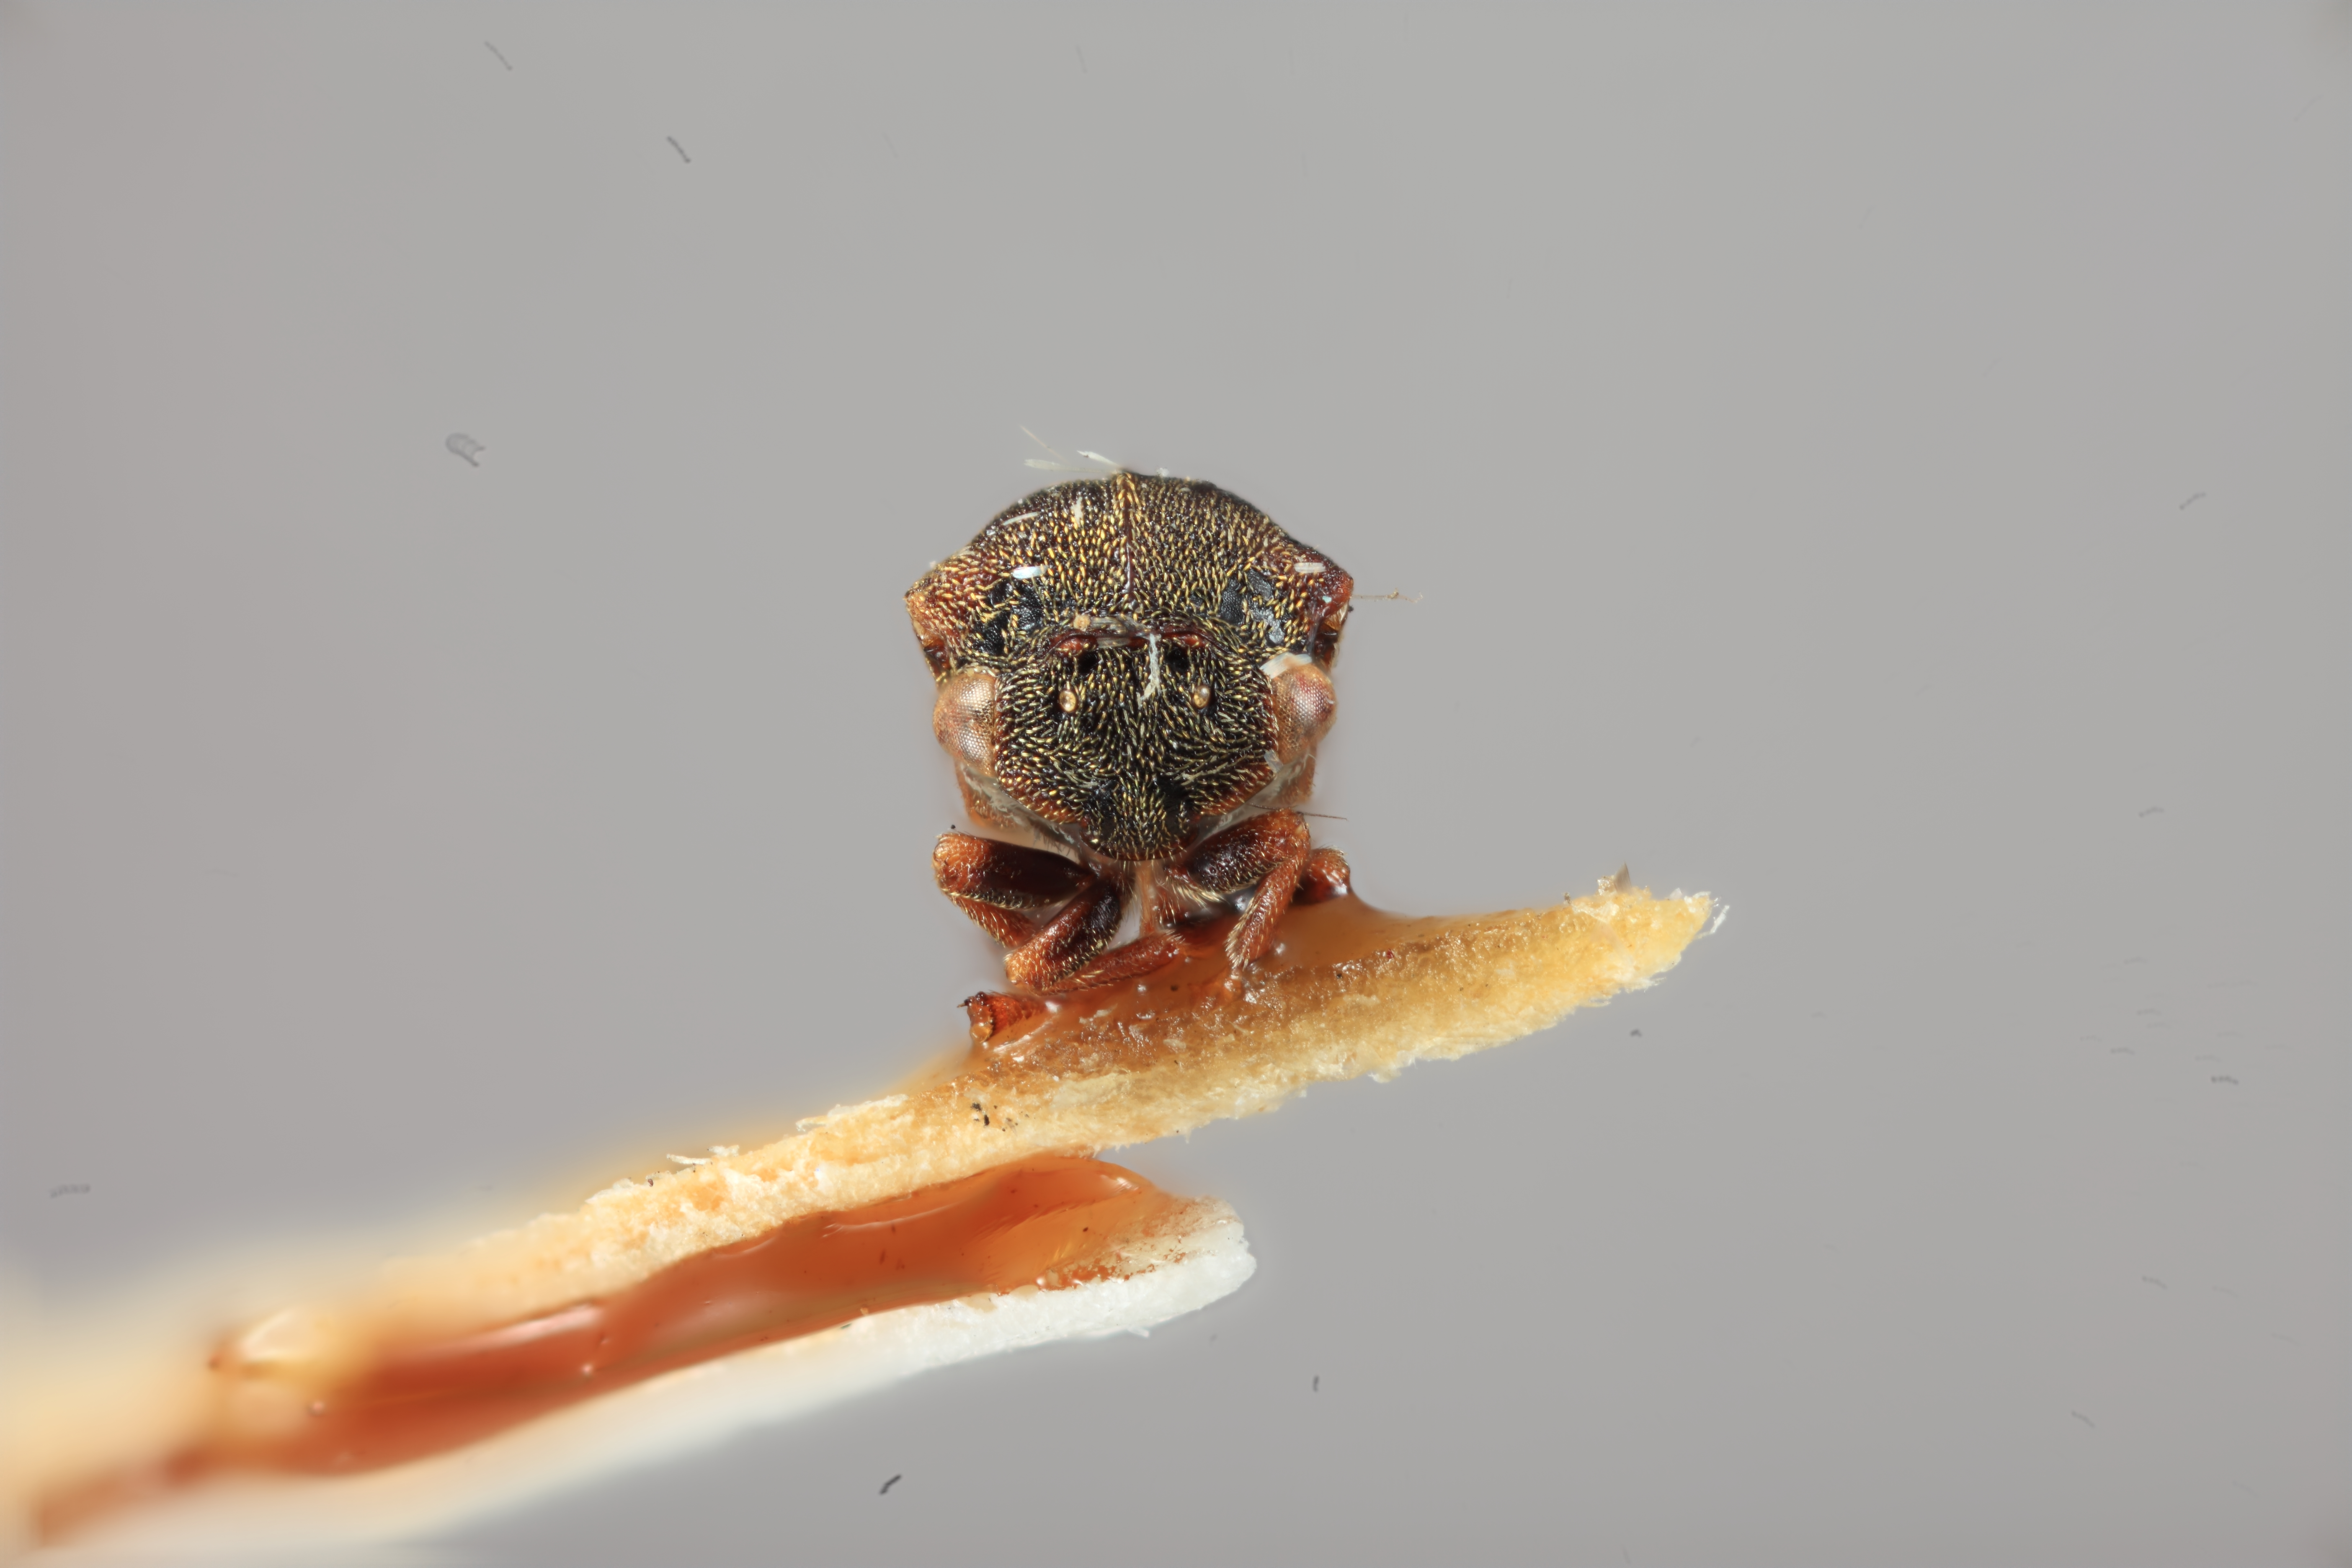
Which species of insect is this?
Gargara gracila
